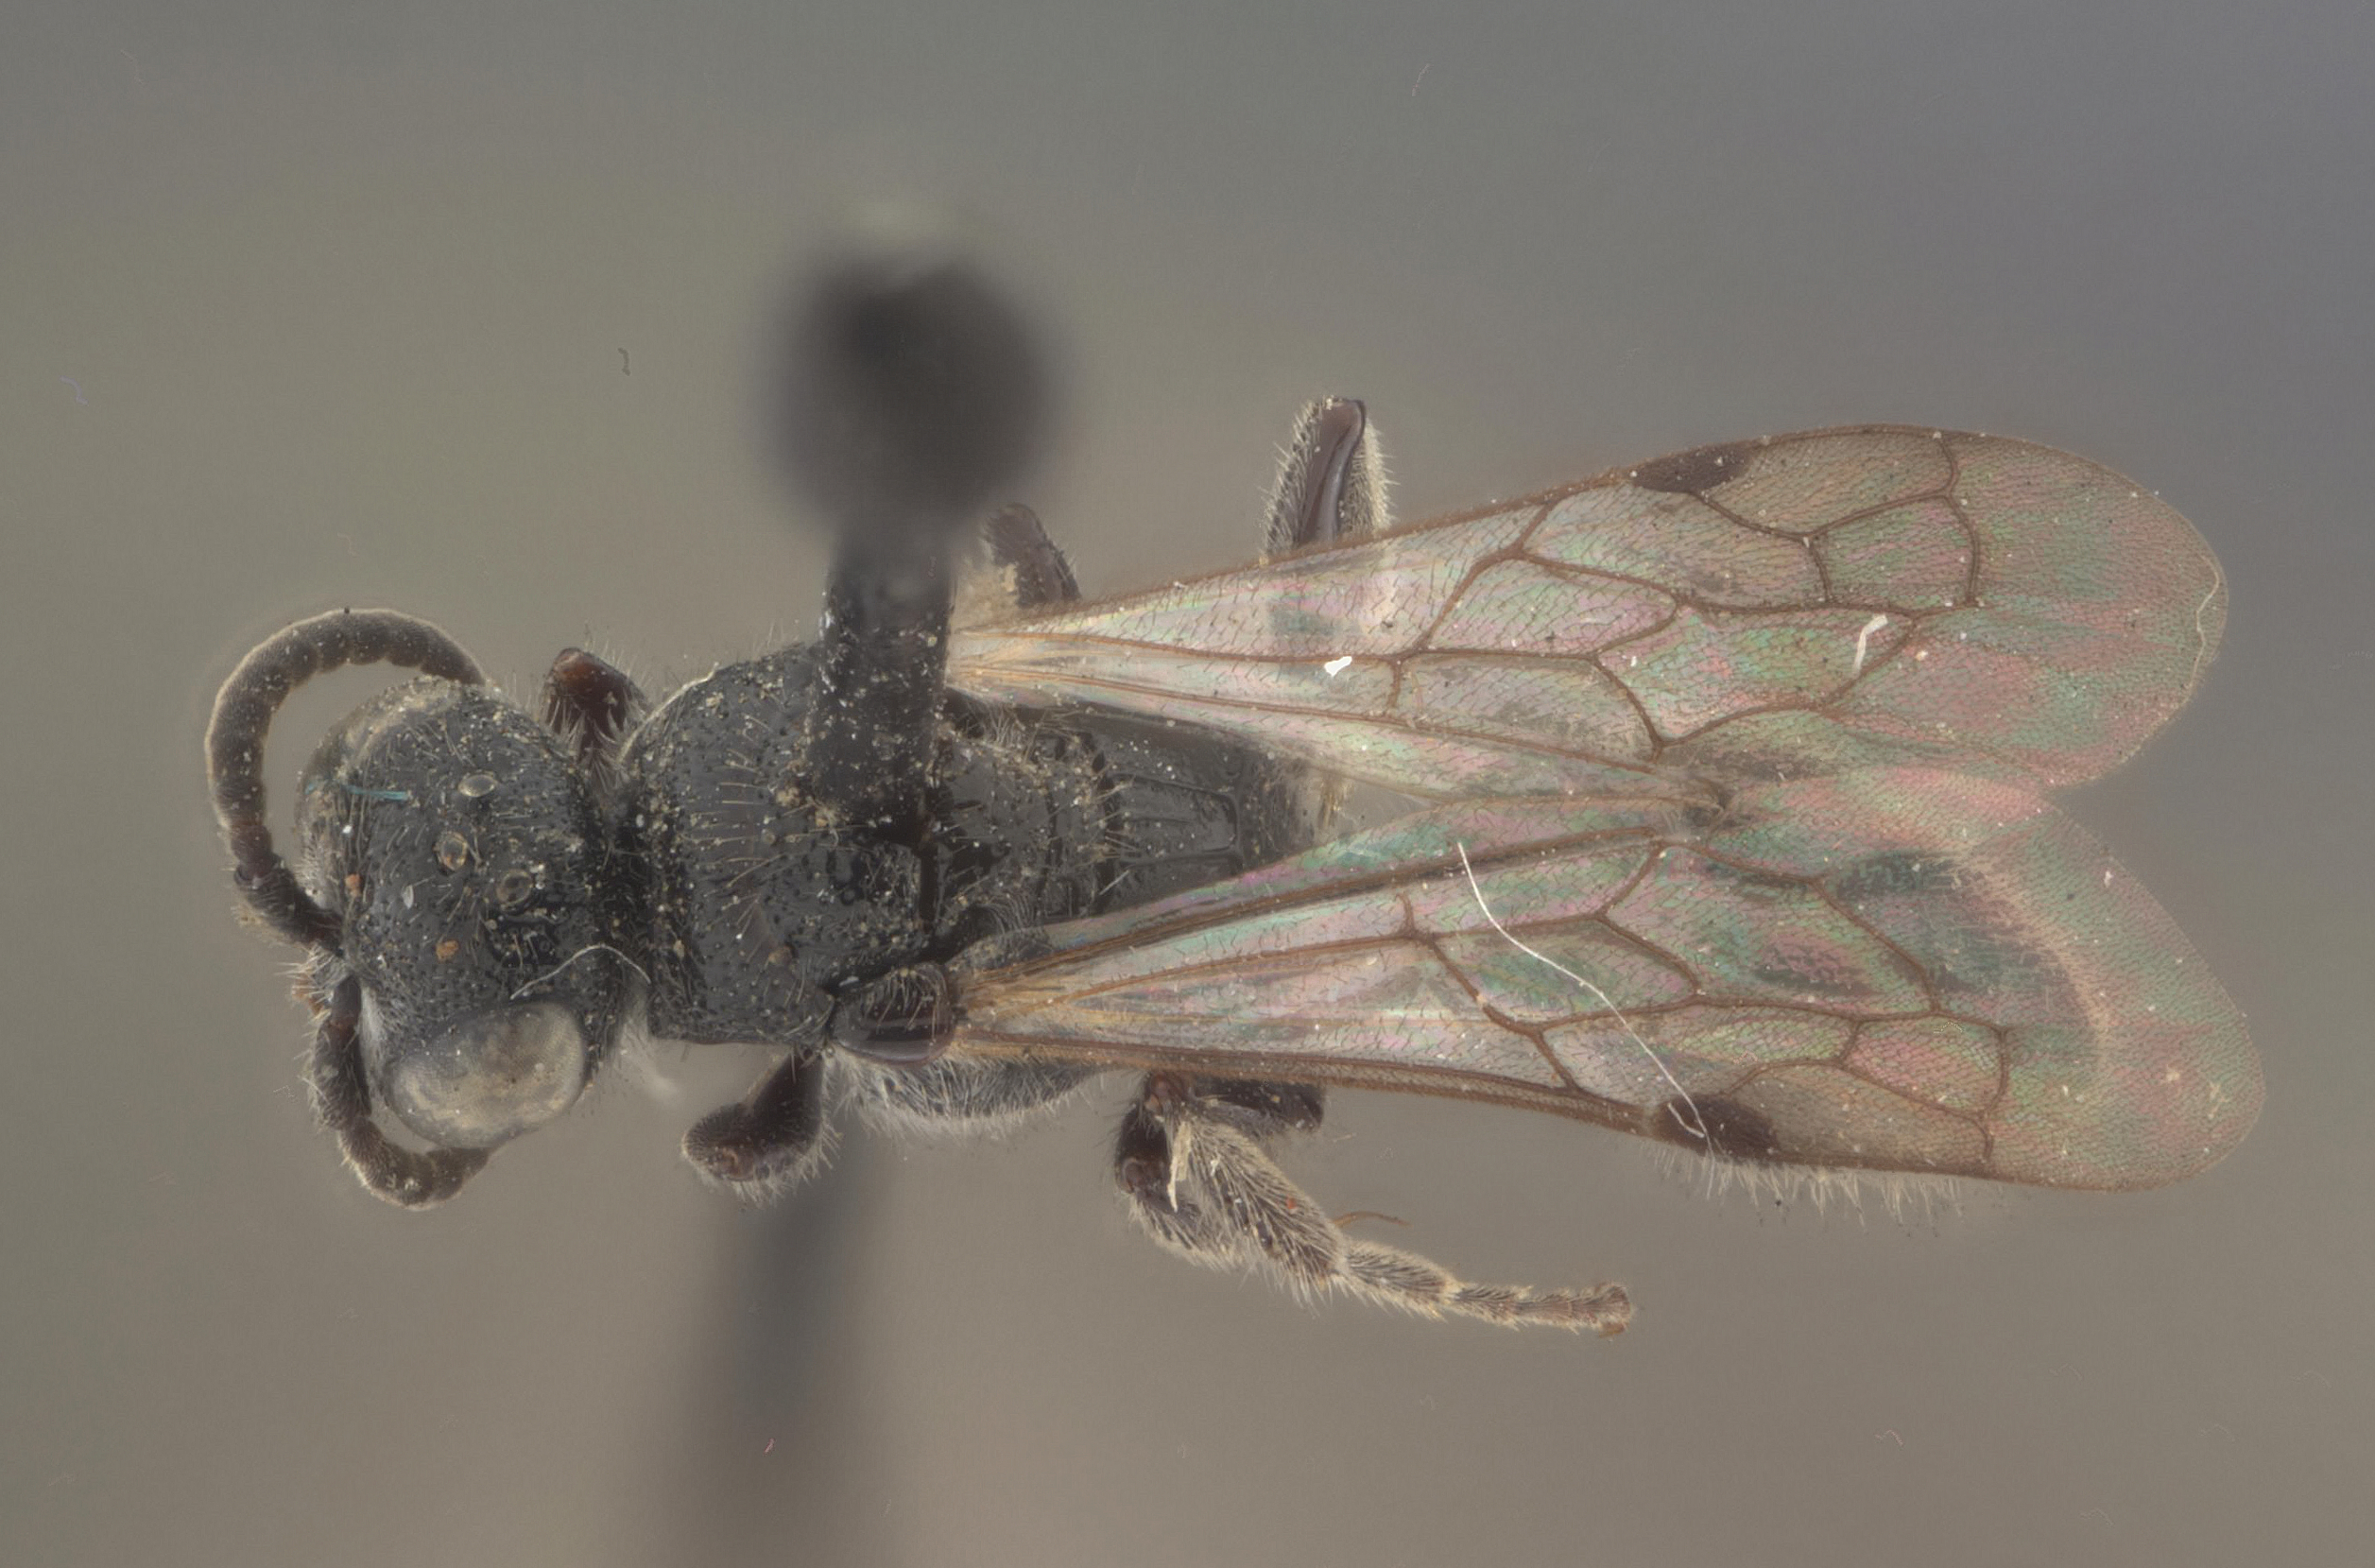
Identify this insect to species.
Tiphia jaynesi
